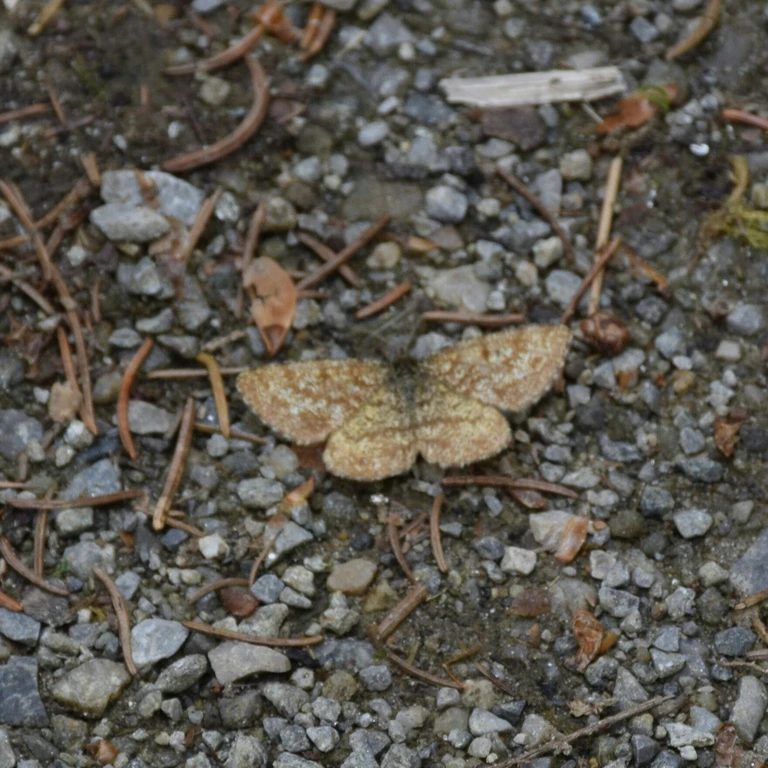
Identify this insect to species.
Ematurga atomaria
